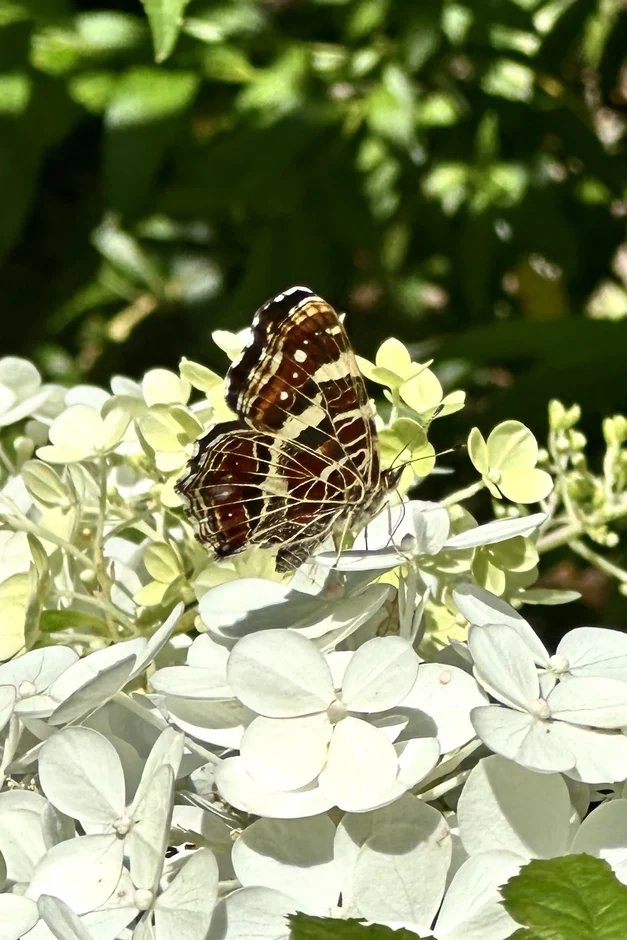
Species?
Araschnia levana
